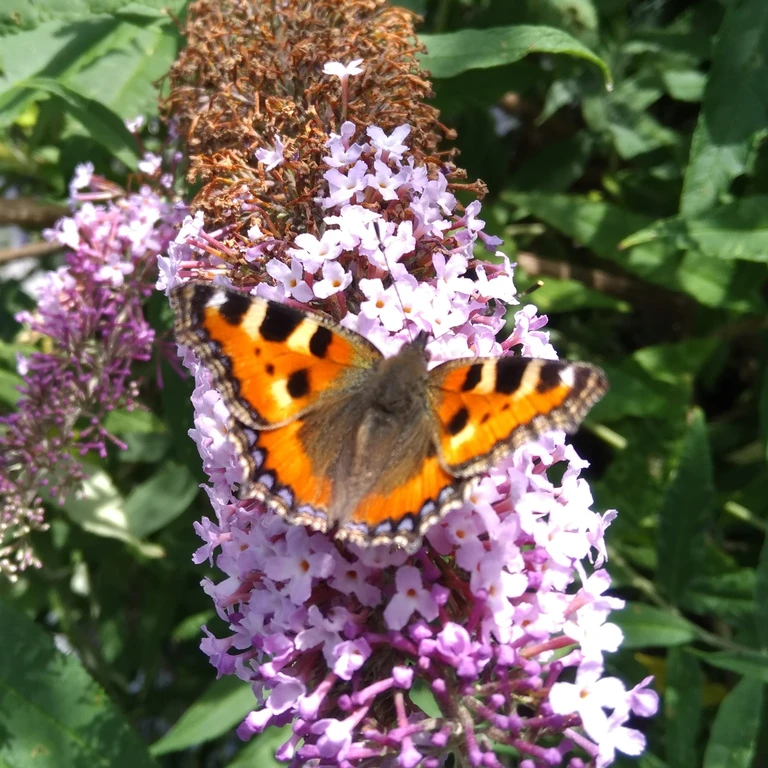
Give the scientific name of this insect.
Aglais urticae
